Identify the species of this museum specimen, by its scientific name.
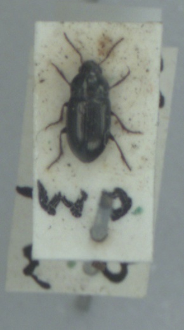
Amara tibialis
